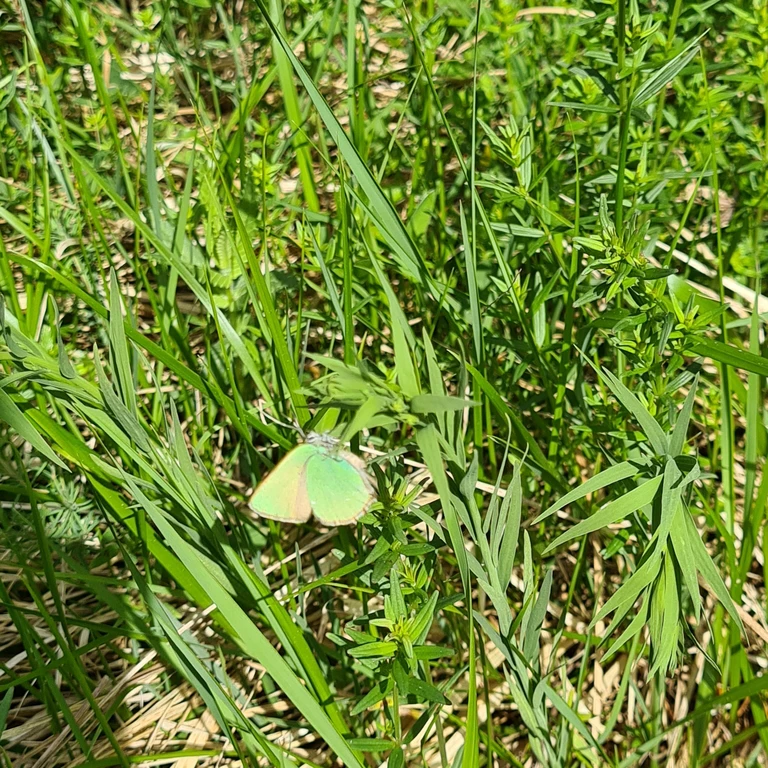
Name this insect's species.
Callophrys rubi
